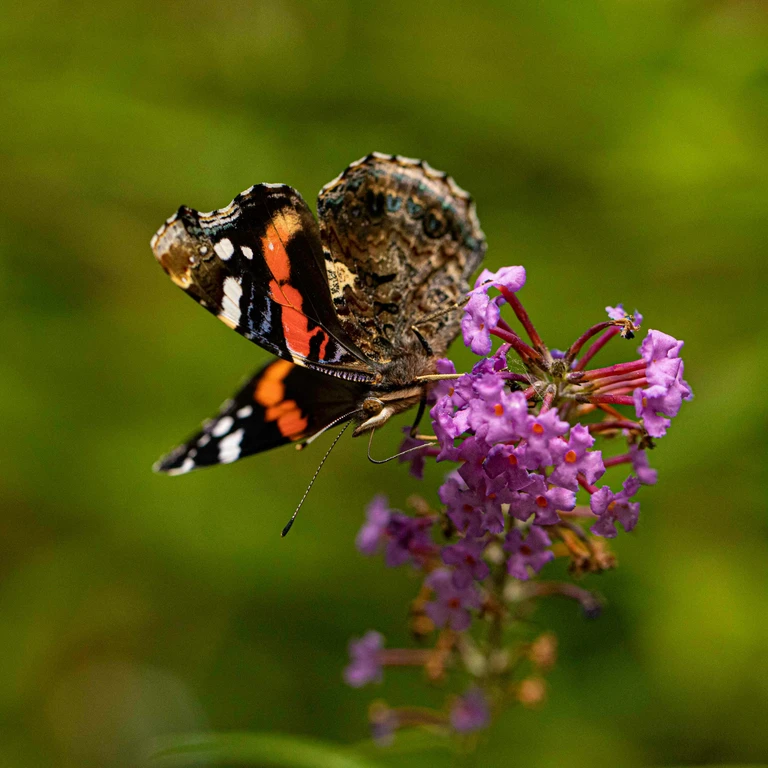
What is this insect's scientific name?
Vanessa atalanta
